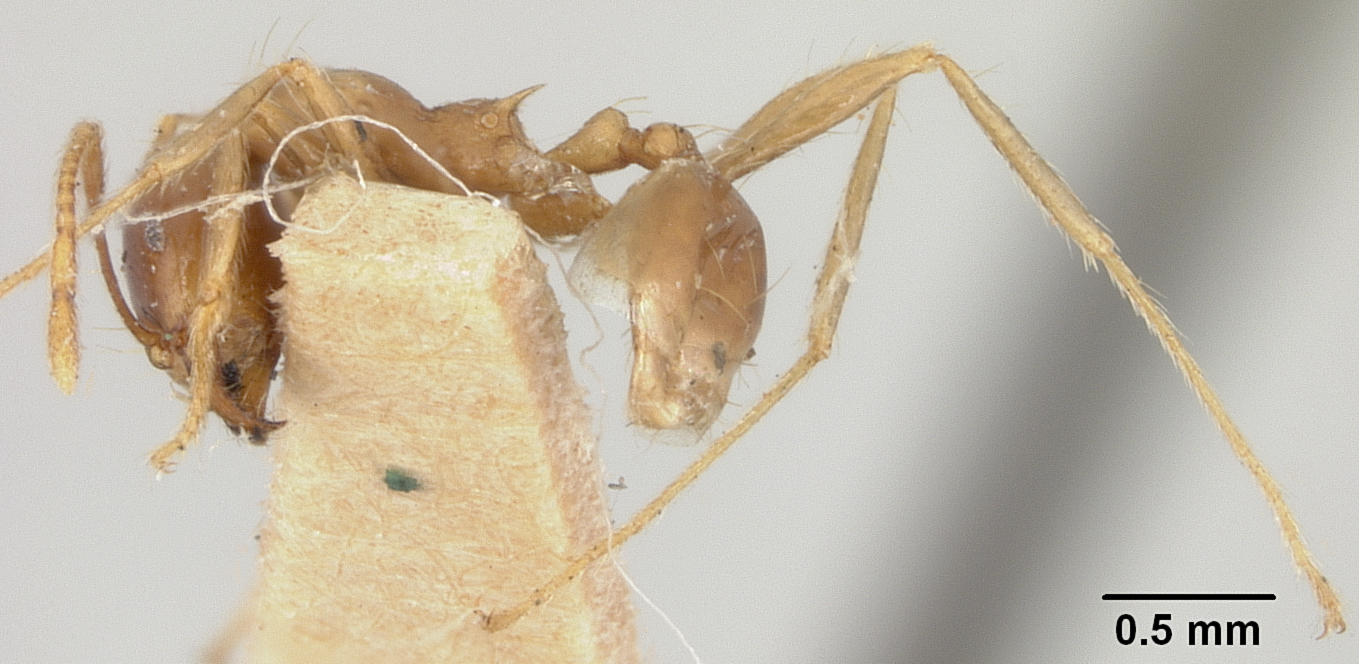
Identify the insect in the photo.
Pheidologeton diversus
